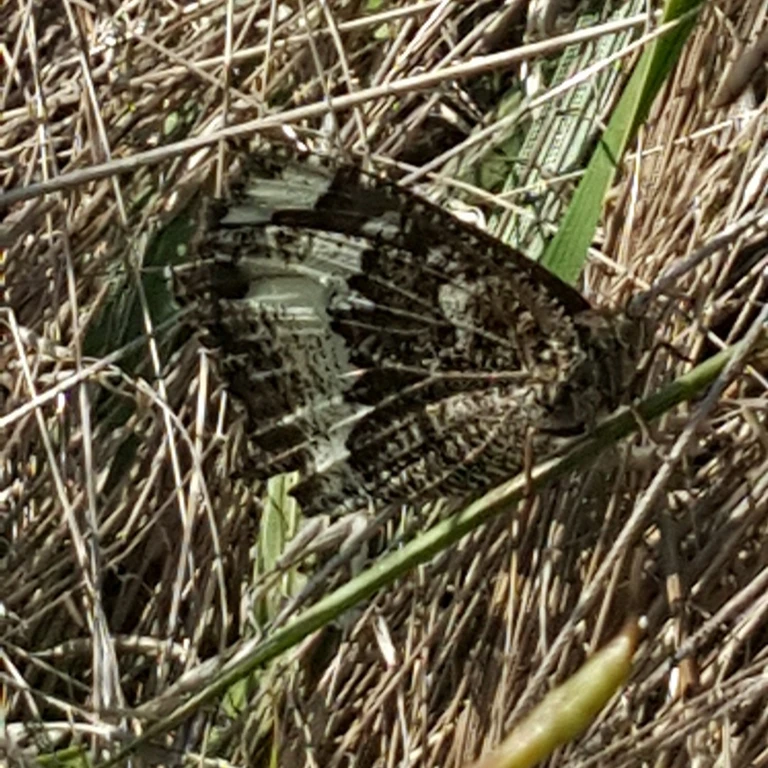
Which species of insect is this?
Brintesia circe
